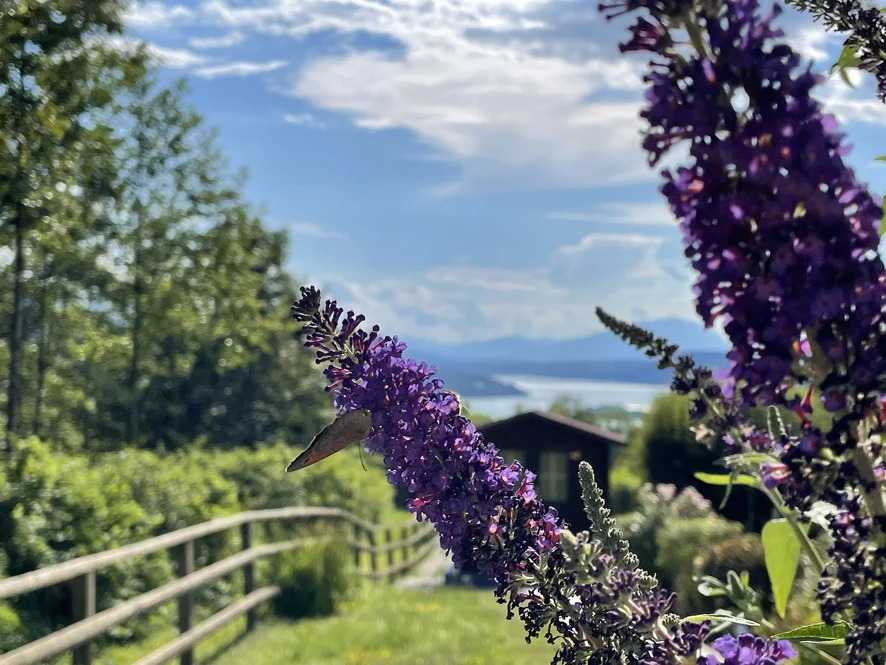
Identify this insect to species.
Maniola jurtina
